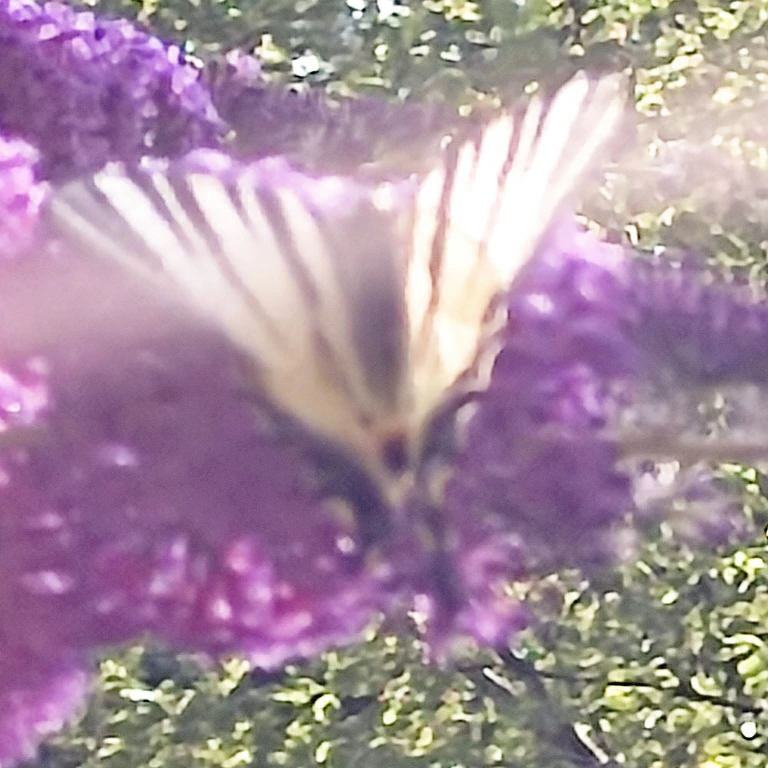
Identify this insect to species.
Iphiclides podalirius
